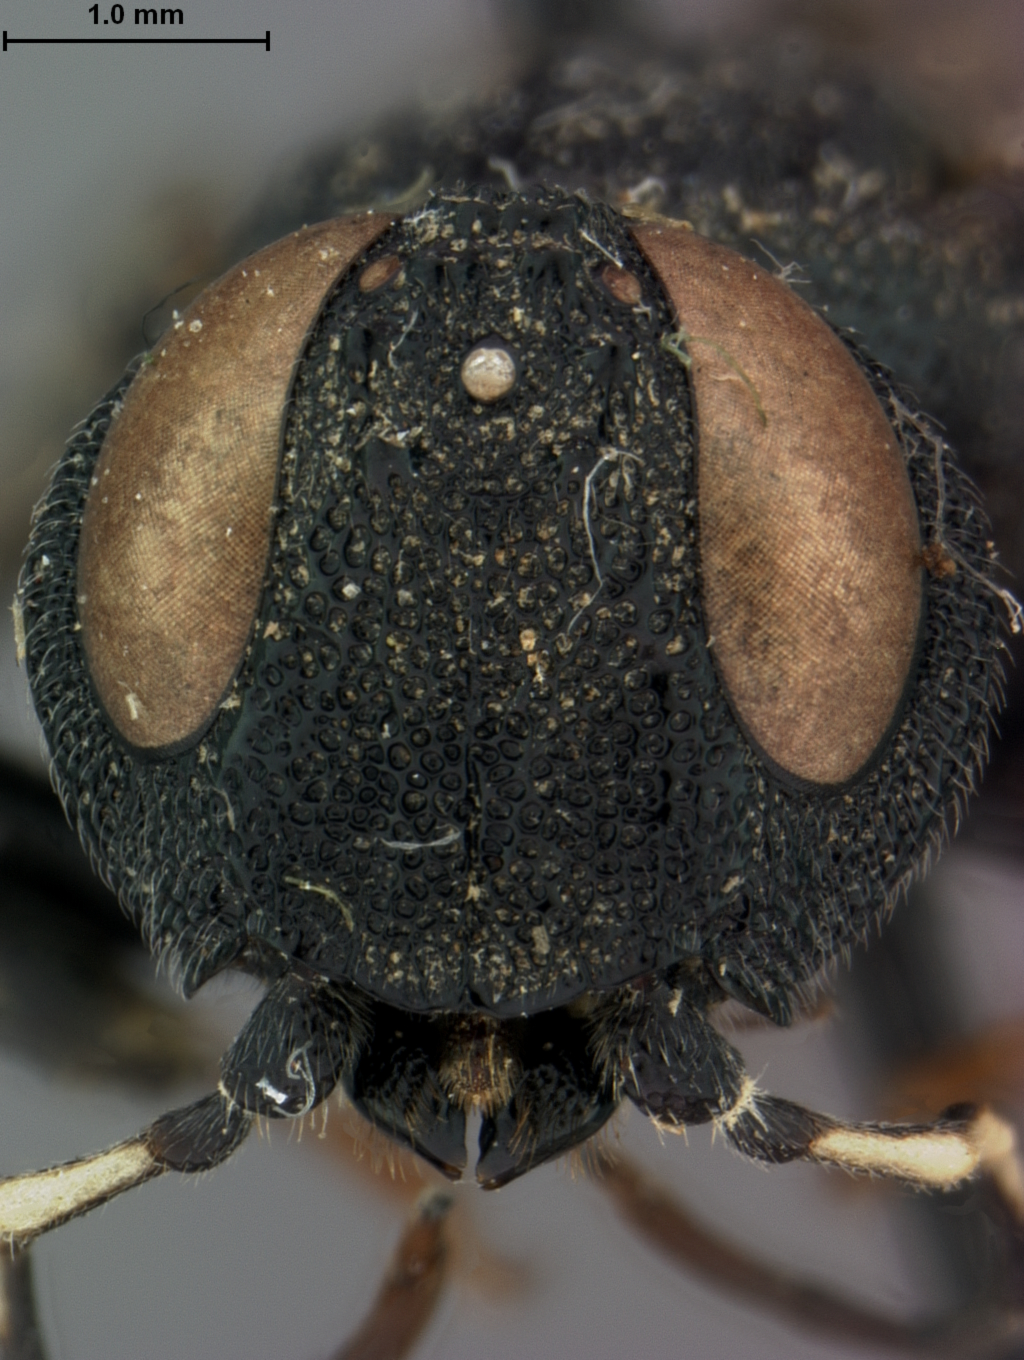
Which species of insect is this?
Oryssus pini
